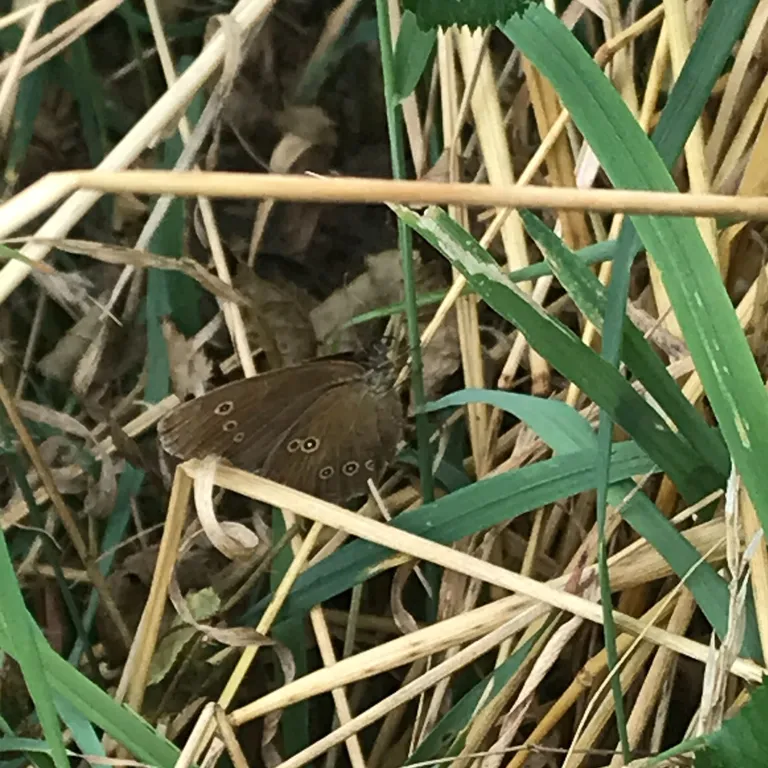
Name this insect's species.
Aphantopus hyperantus
